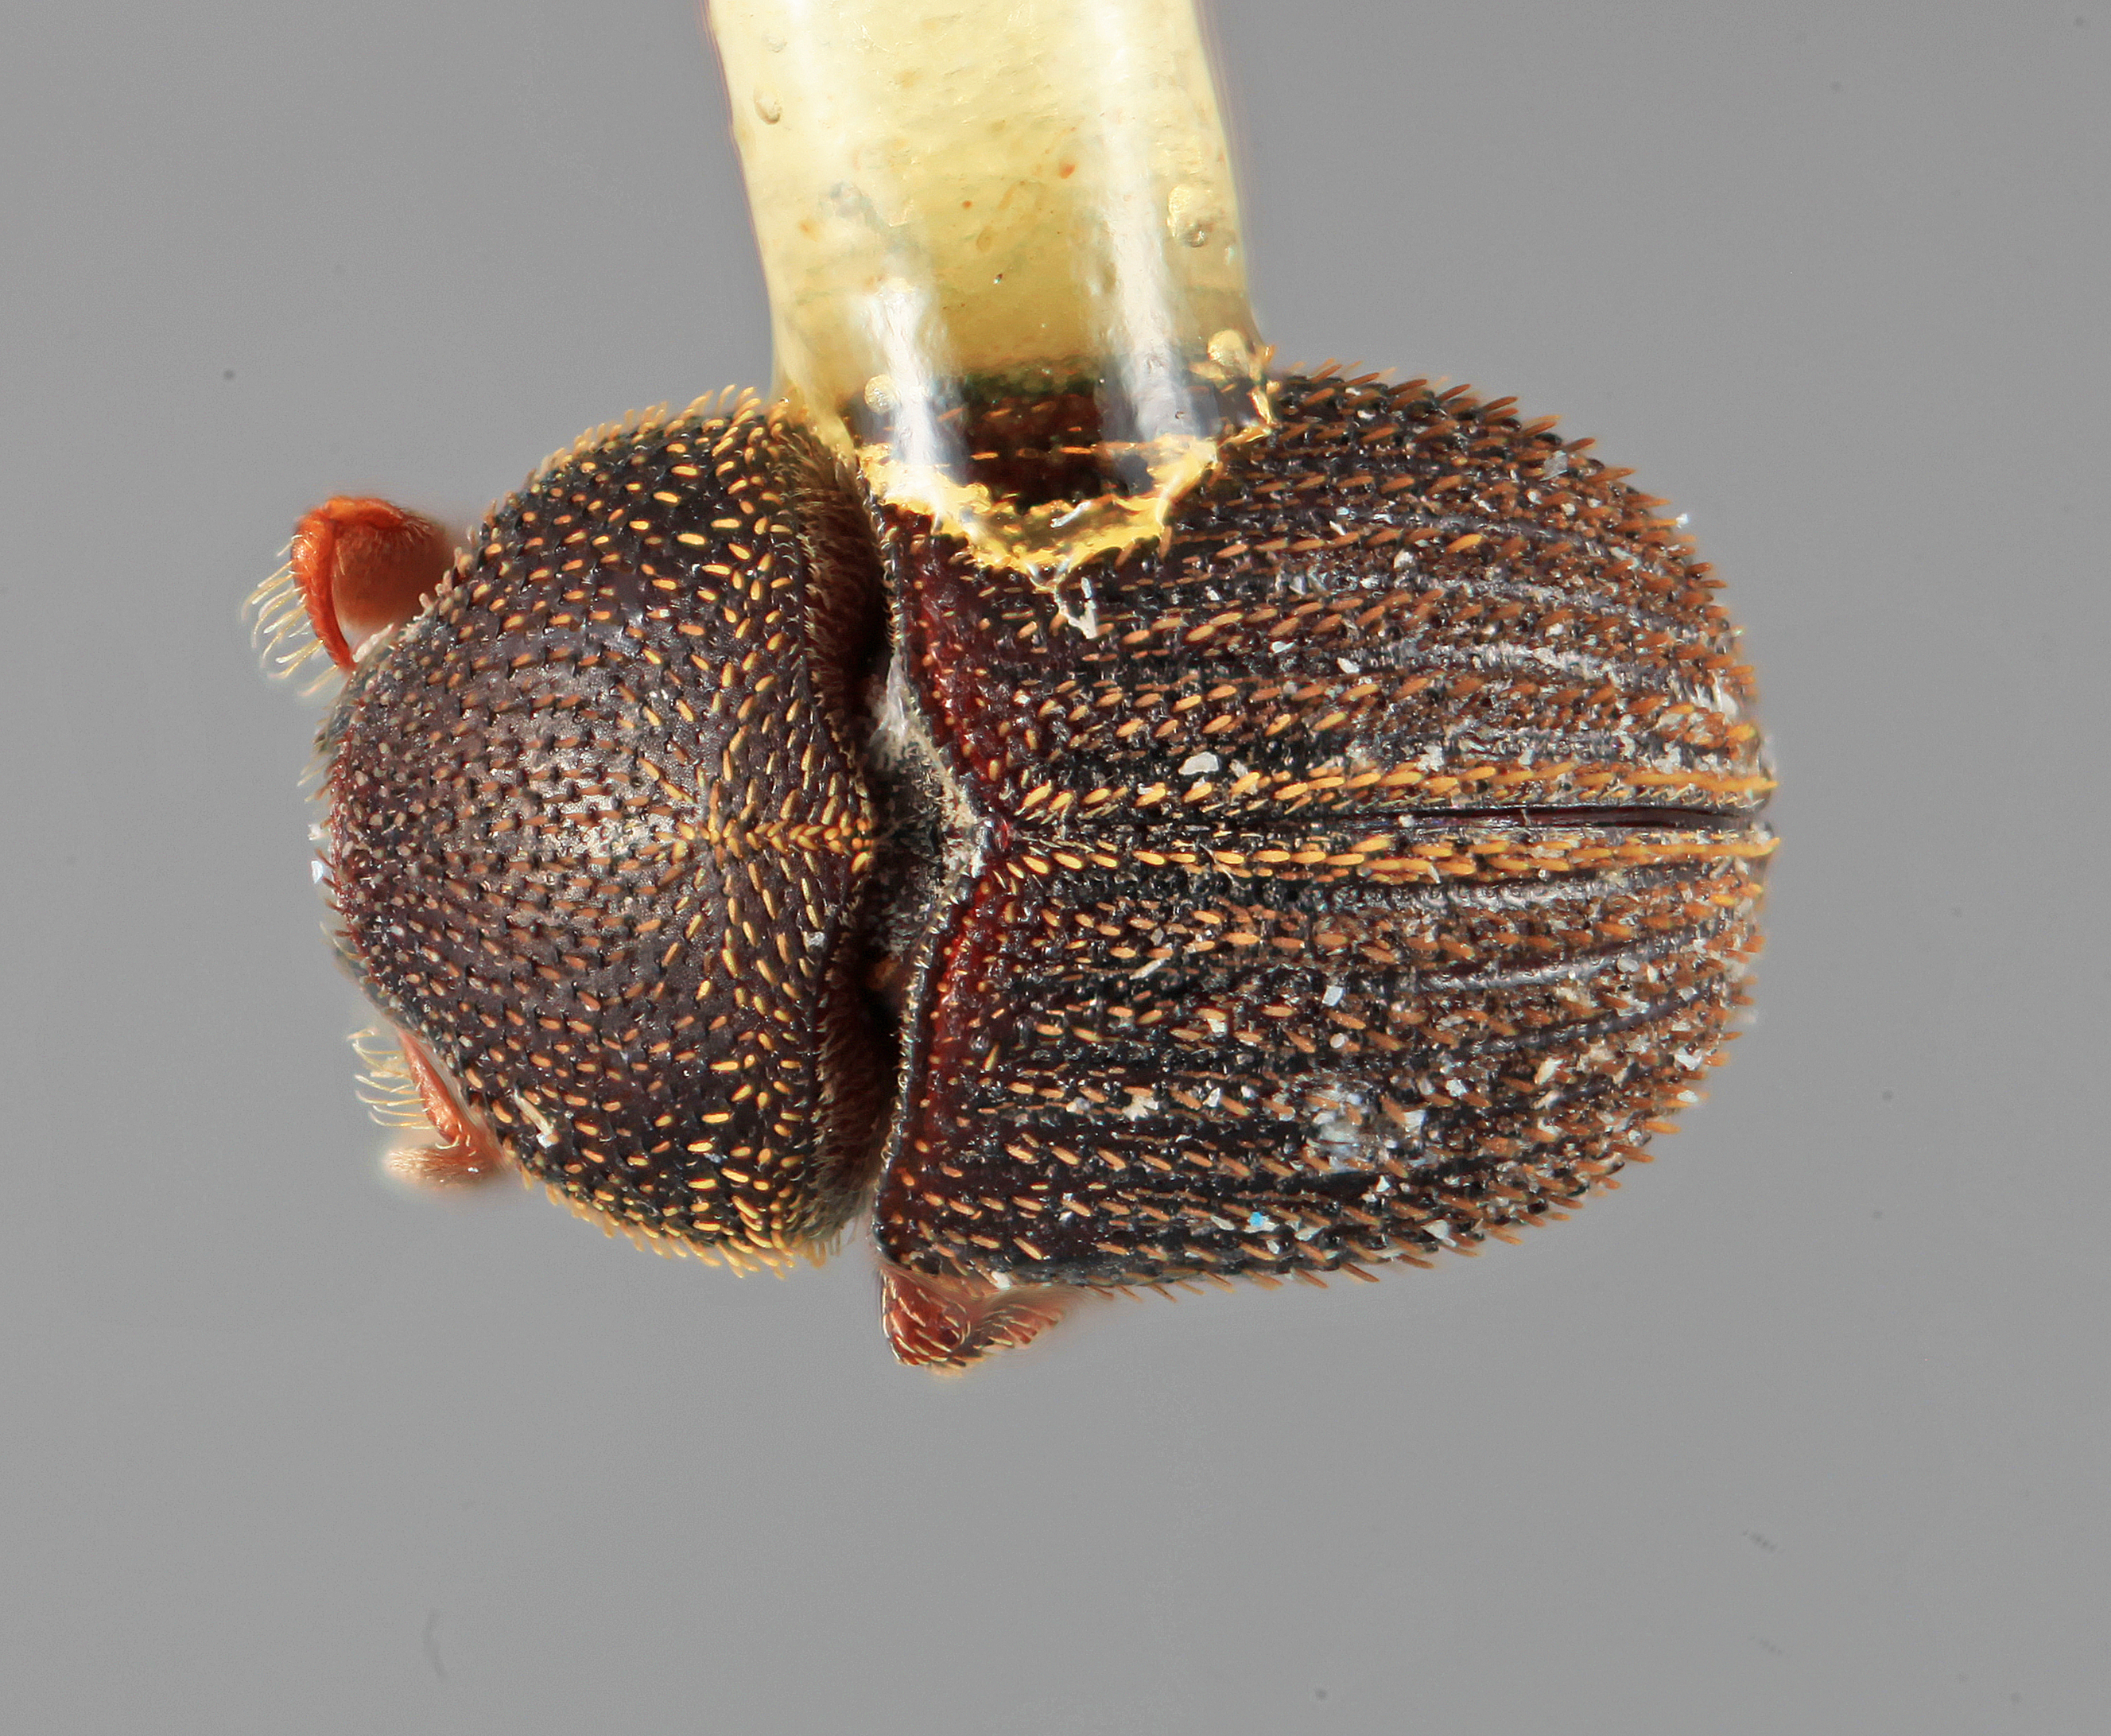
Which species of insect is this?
Chramesus imporcatus
